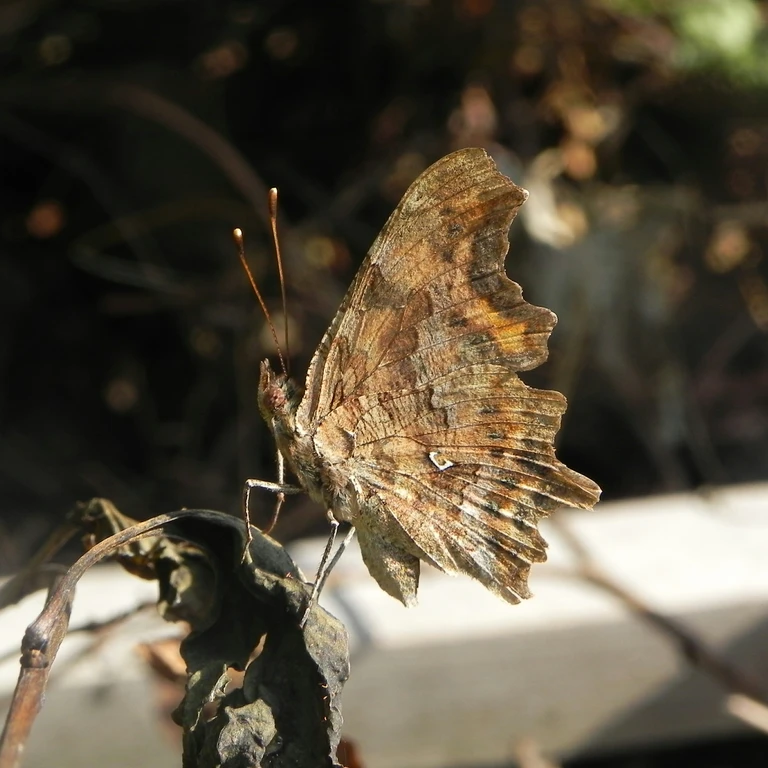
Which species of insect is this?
Polygonia c-album
